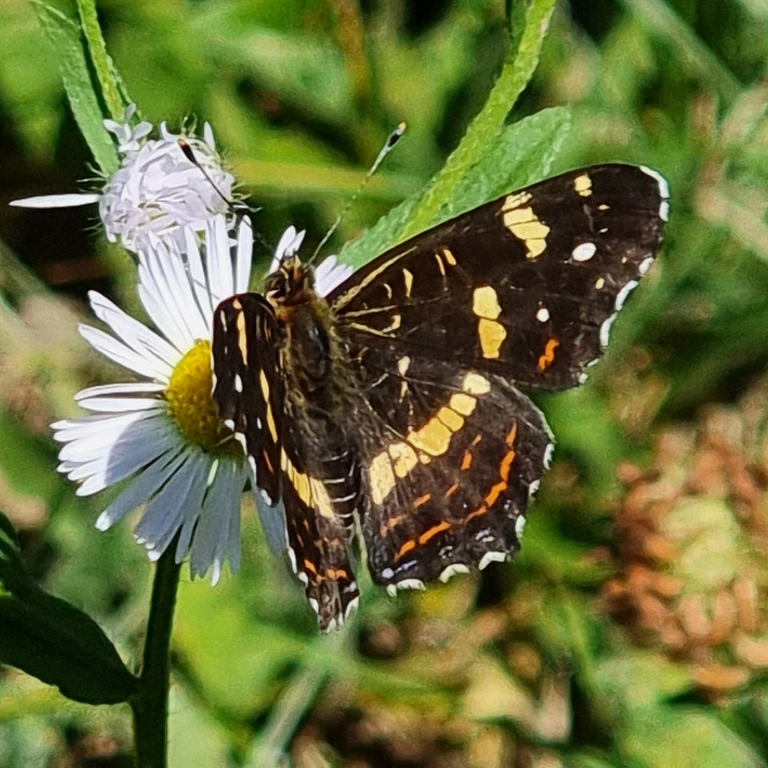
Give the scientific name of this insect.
Araschnia levana
